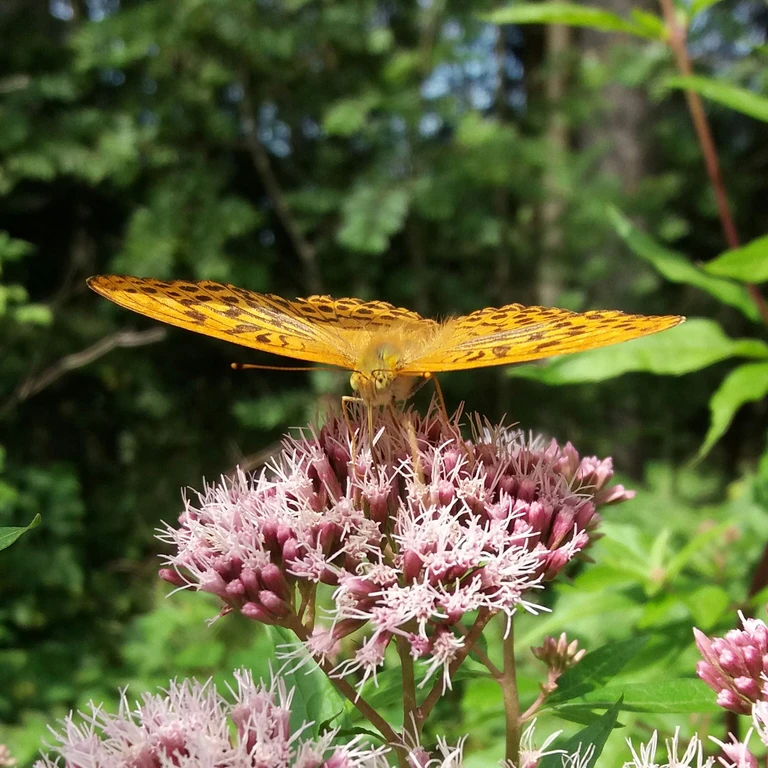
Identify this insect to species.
Argynnis paphia
